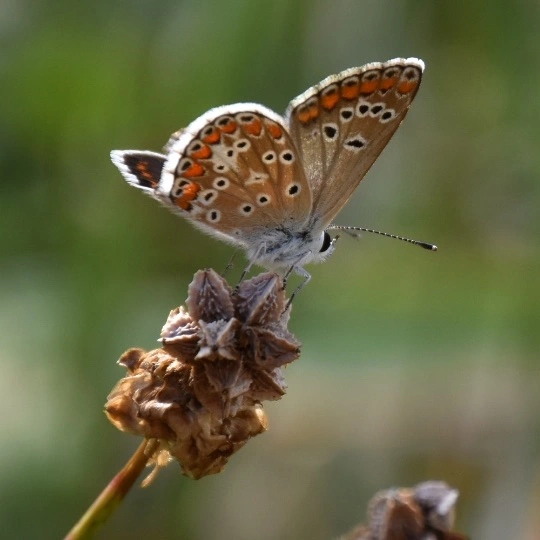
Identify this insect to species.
Aricia agestis/artaxerxes
